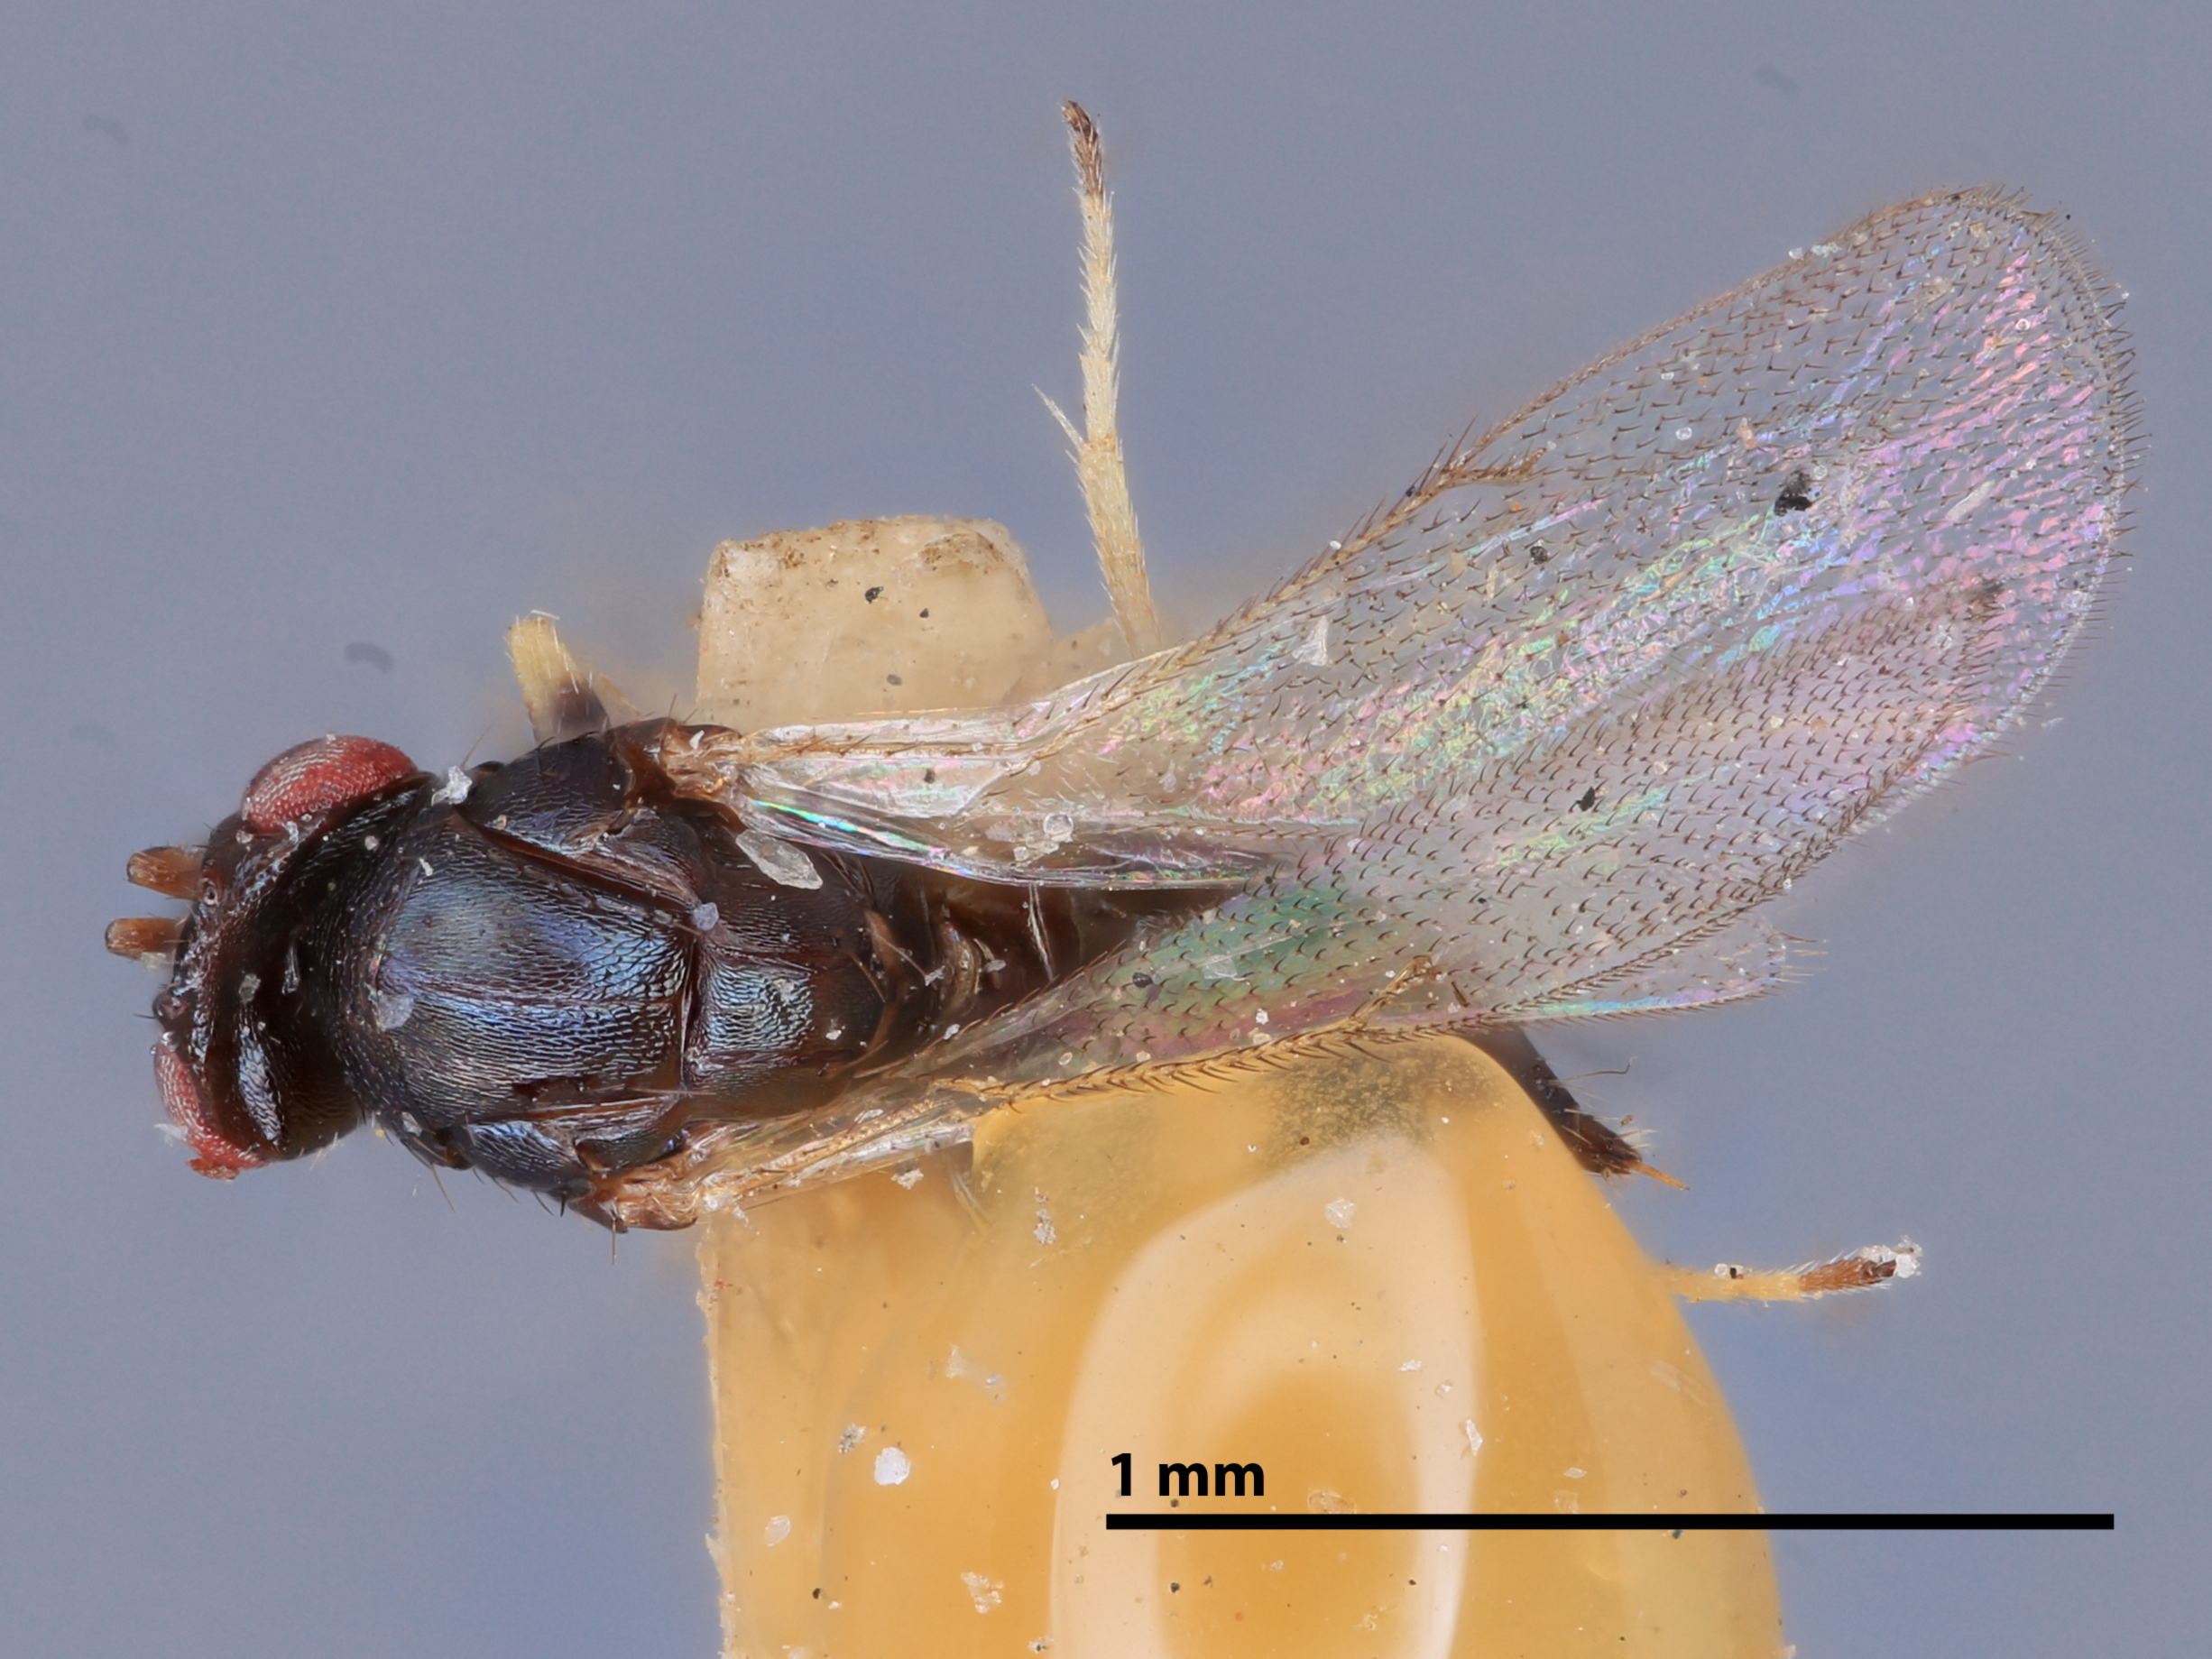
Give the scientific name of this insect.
Tetrastichus faustus
